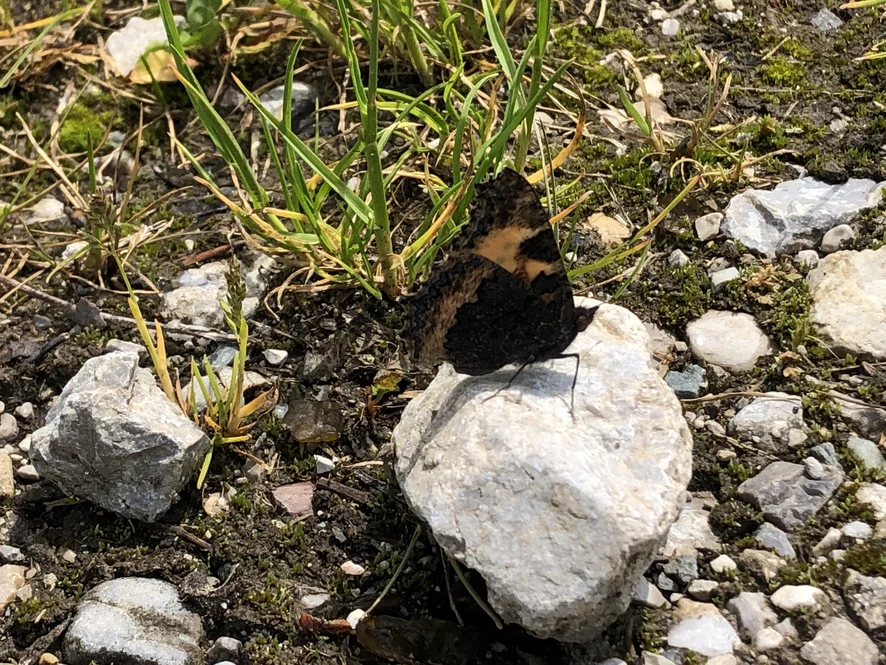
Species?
Aglais urticae
